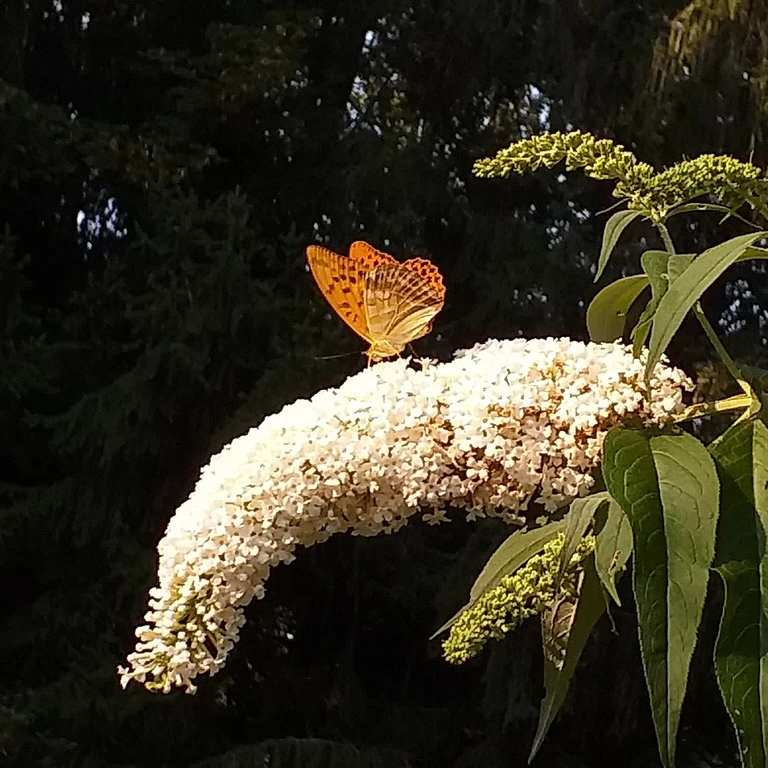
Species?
Argynnis paphia
